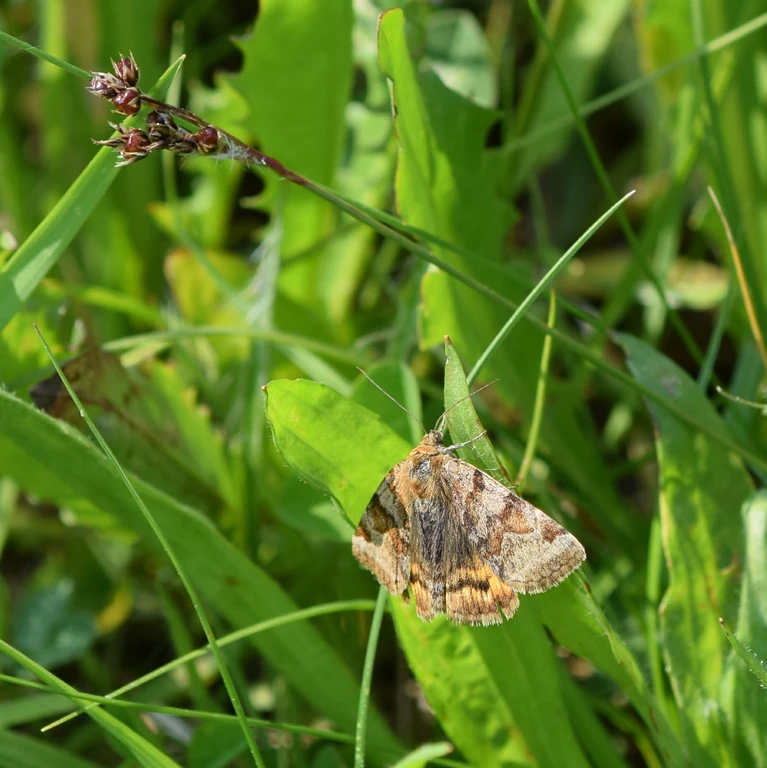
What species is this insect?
Euclidia glyphica
